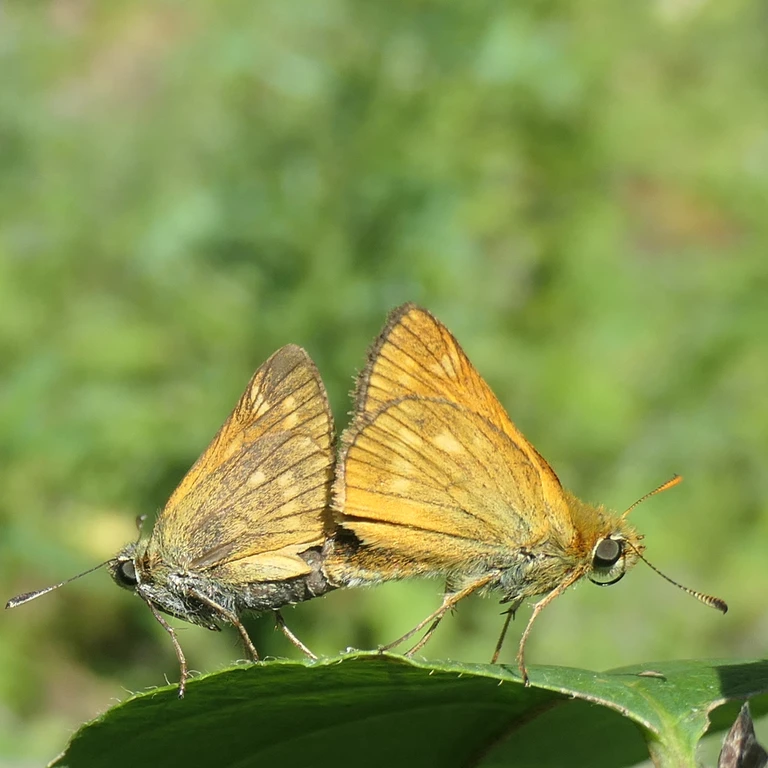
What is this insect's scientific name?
Ochlodes sylvanus (also Ochlodes venata)
